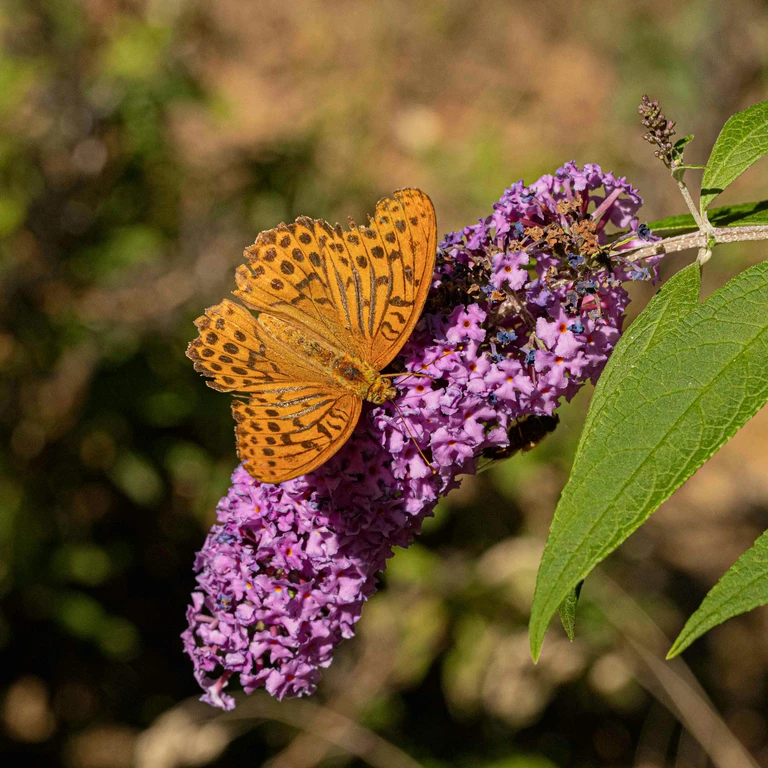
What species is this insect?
Argynnis paphia
